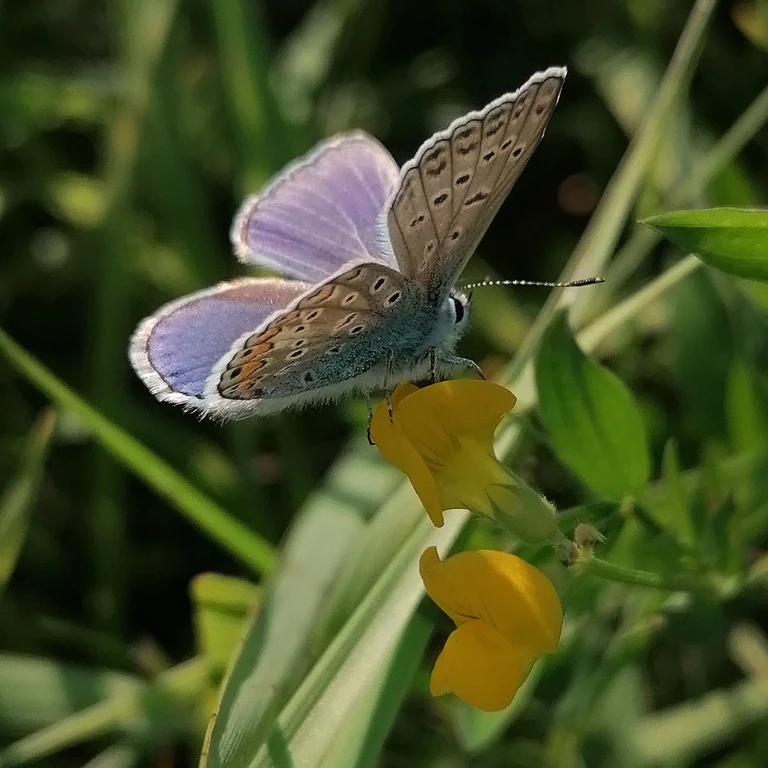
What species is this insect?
Polyommatus icarus
